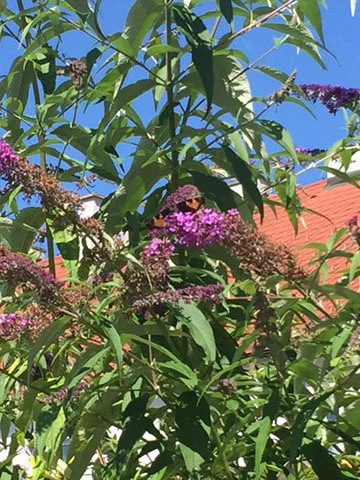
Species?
Aglais urticae
